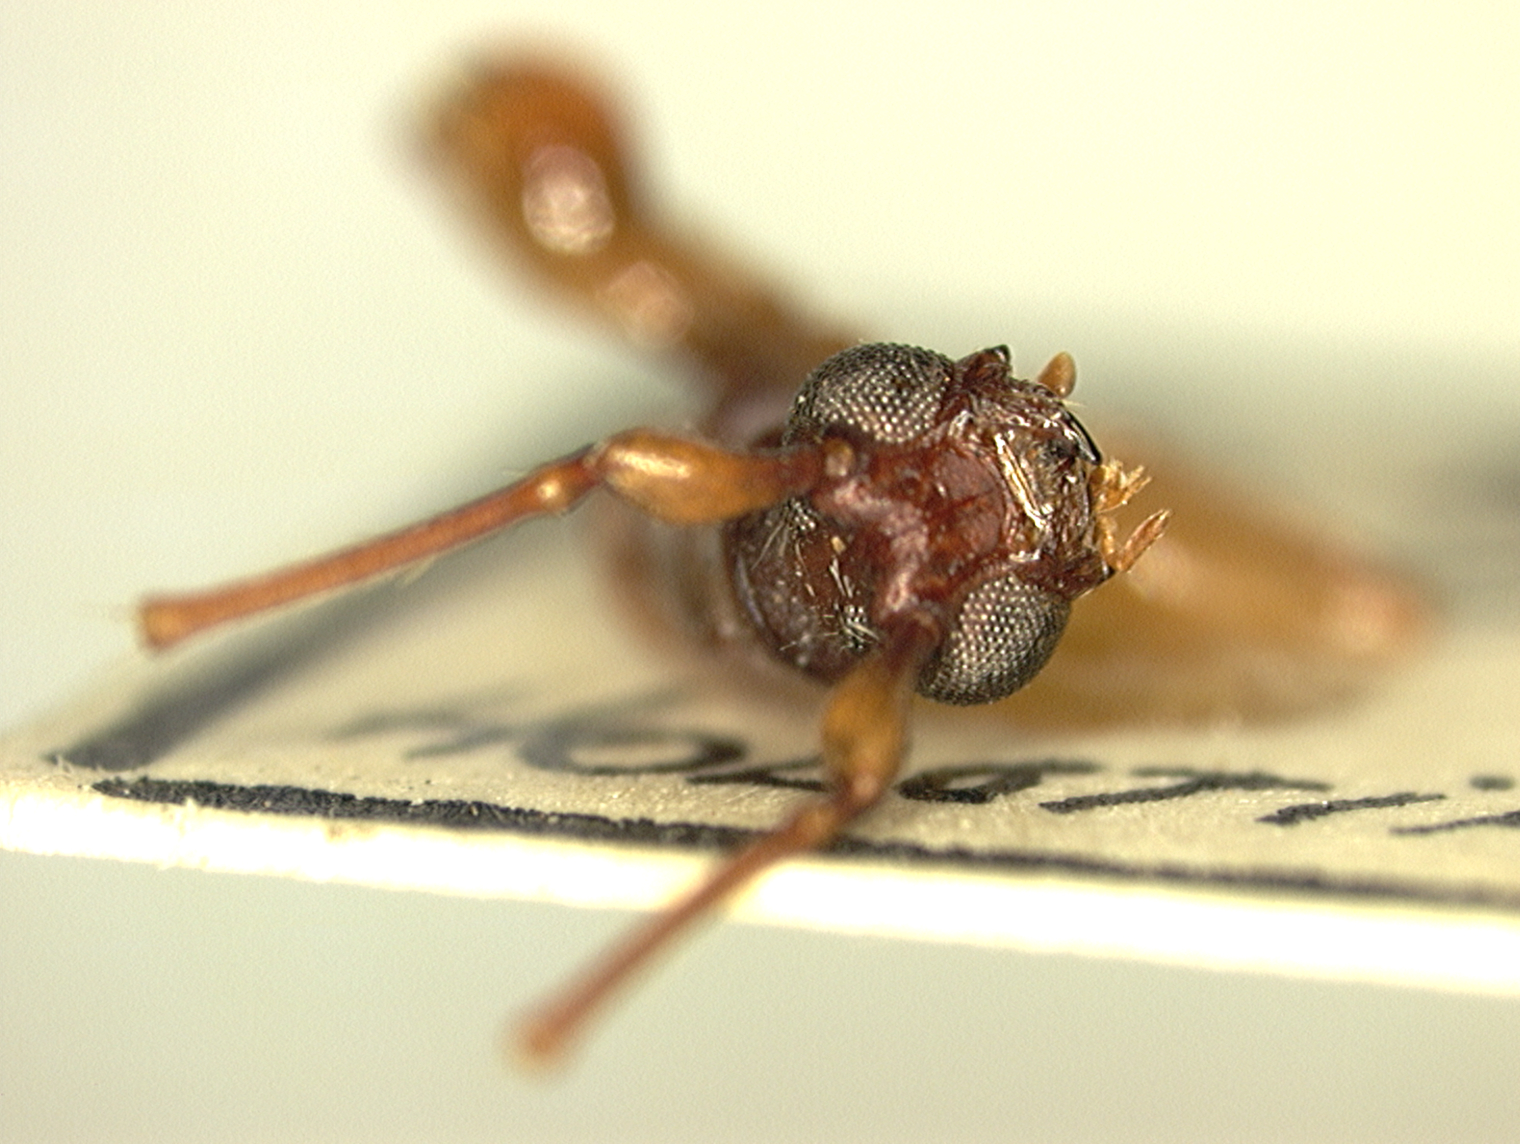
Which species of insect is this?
Ibidion centrale (also Tropidion centrale)
